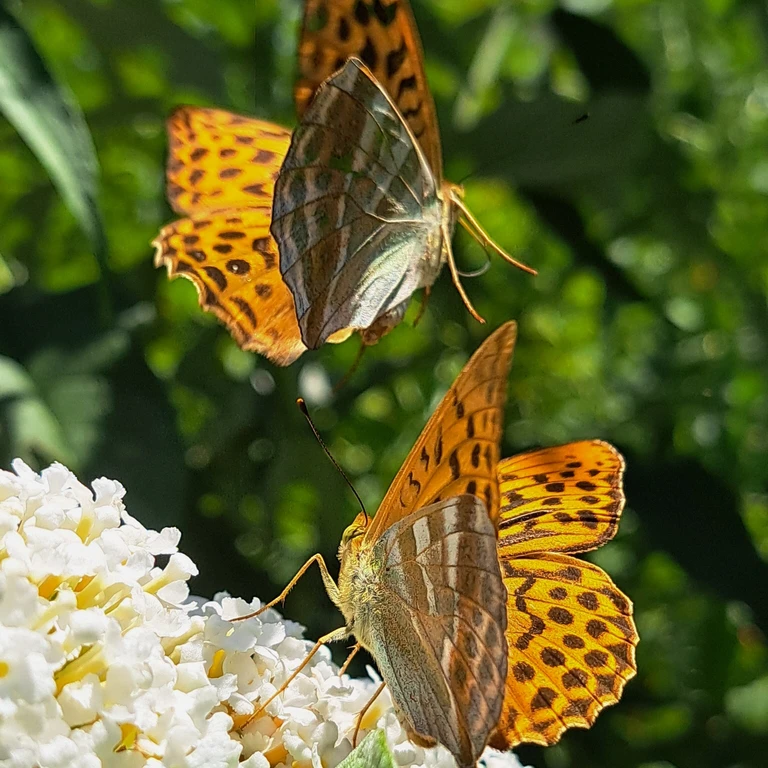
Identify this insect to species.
Argynnis paphia
